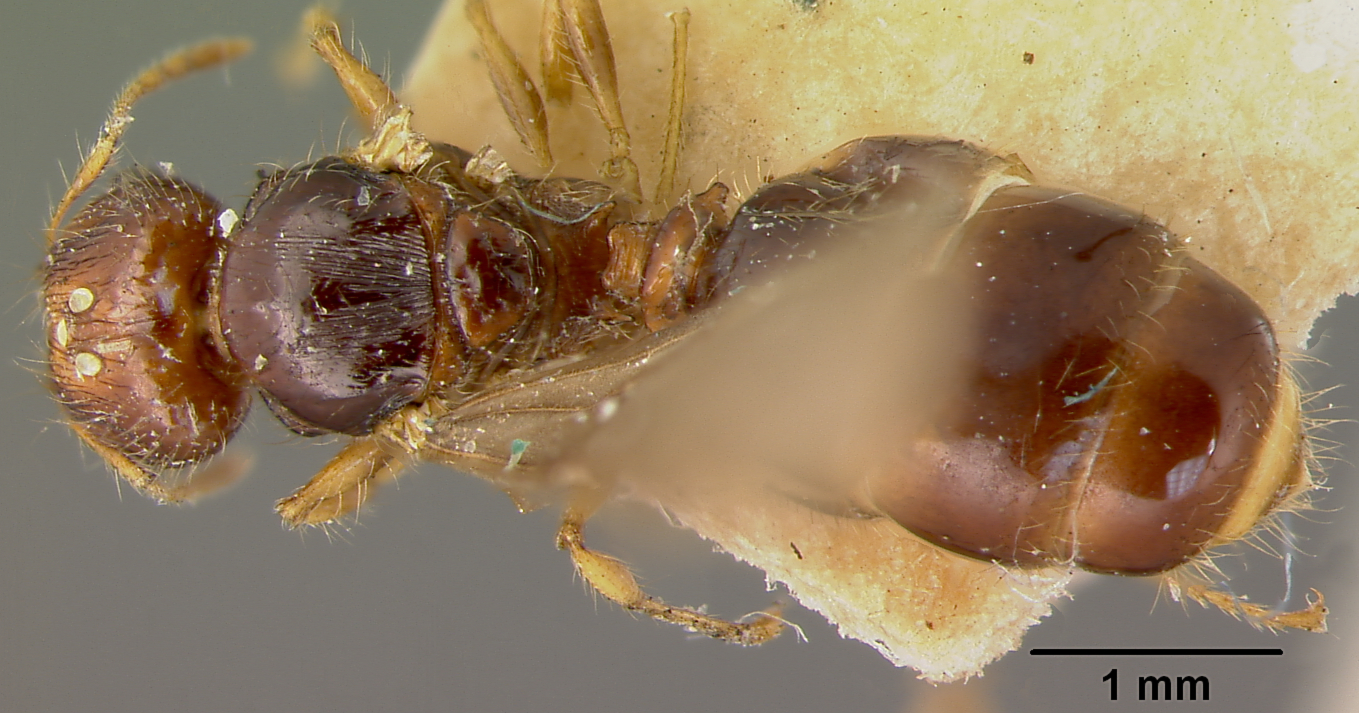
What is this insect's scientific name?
Pheidole knowlesi
